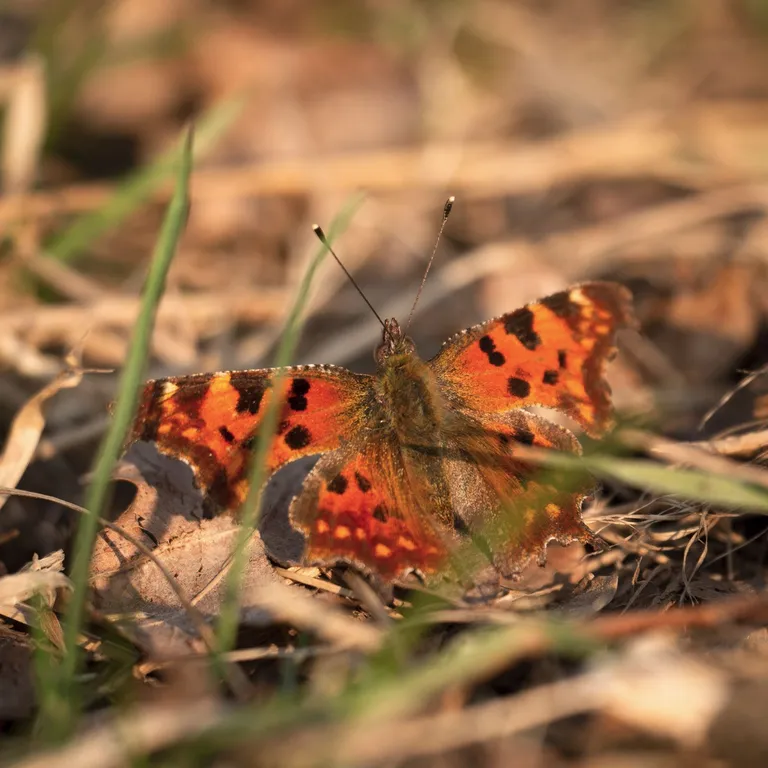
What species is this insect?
Polygonia c-album
